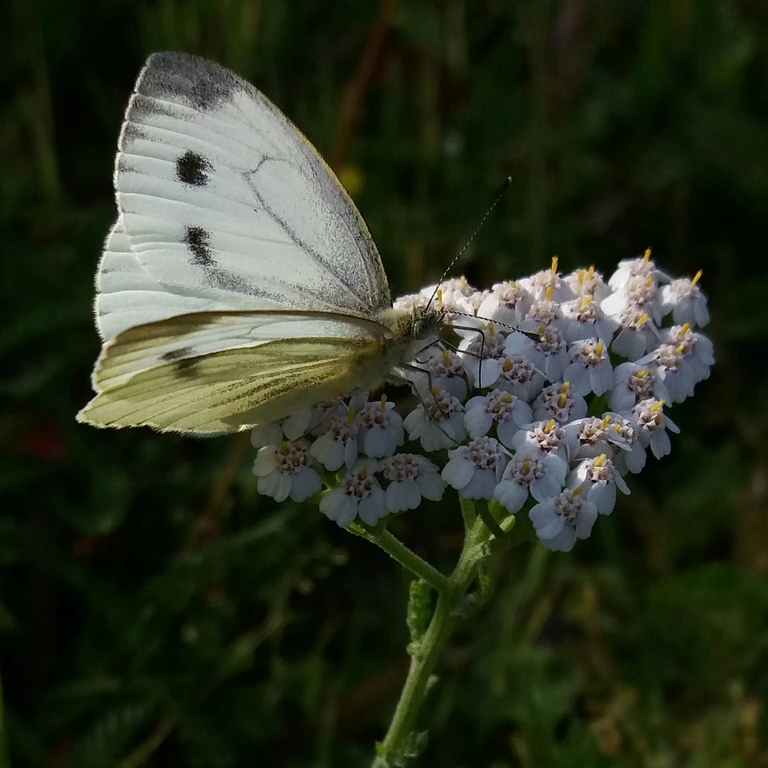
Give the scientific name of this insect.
Pieris napi
